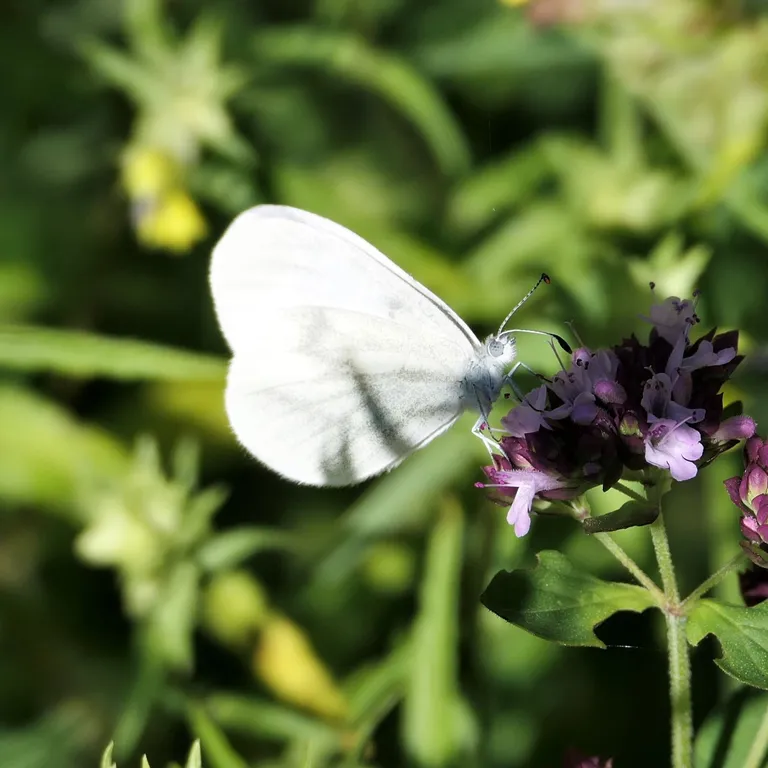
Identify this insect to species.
Leptidea sinapis/juvernica
